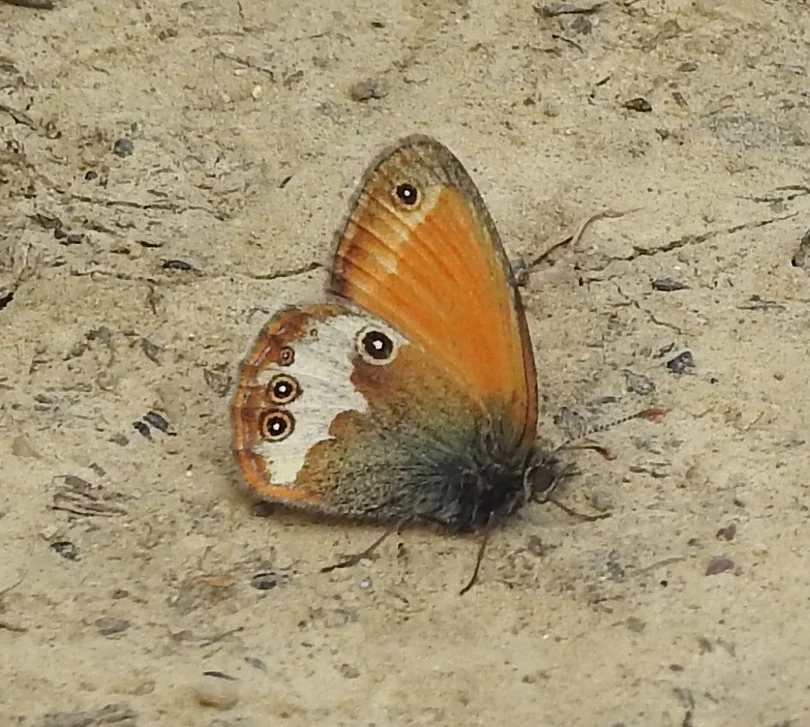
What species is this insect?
Coenonympha arcania
